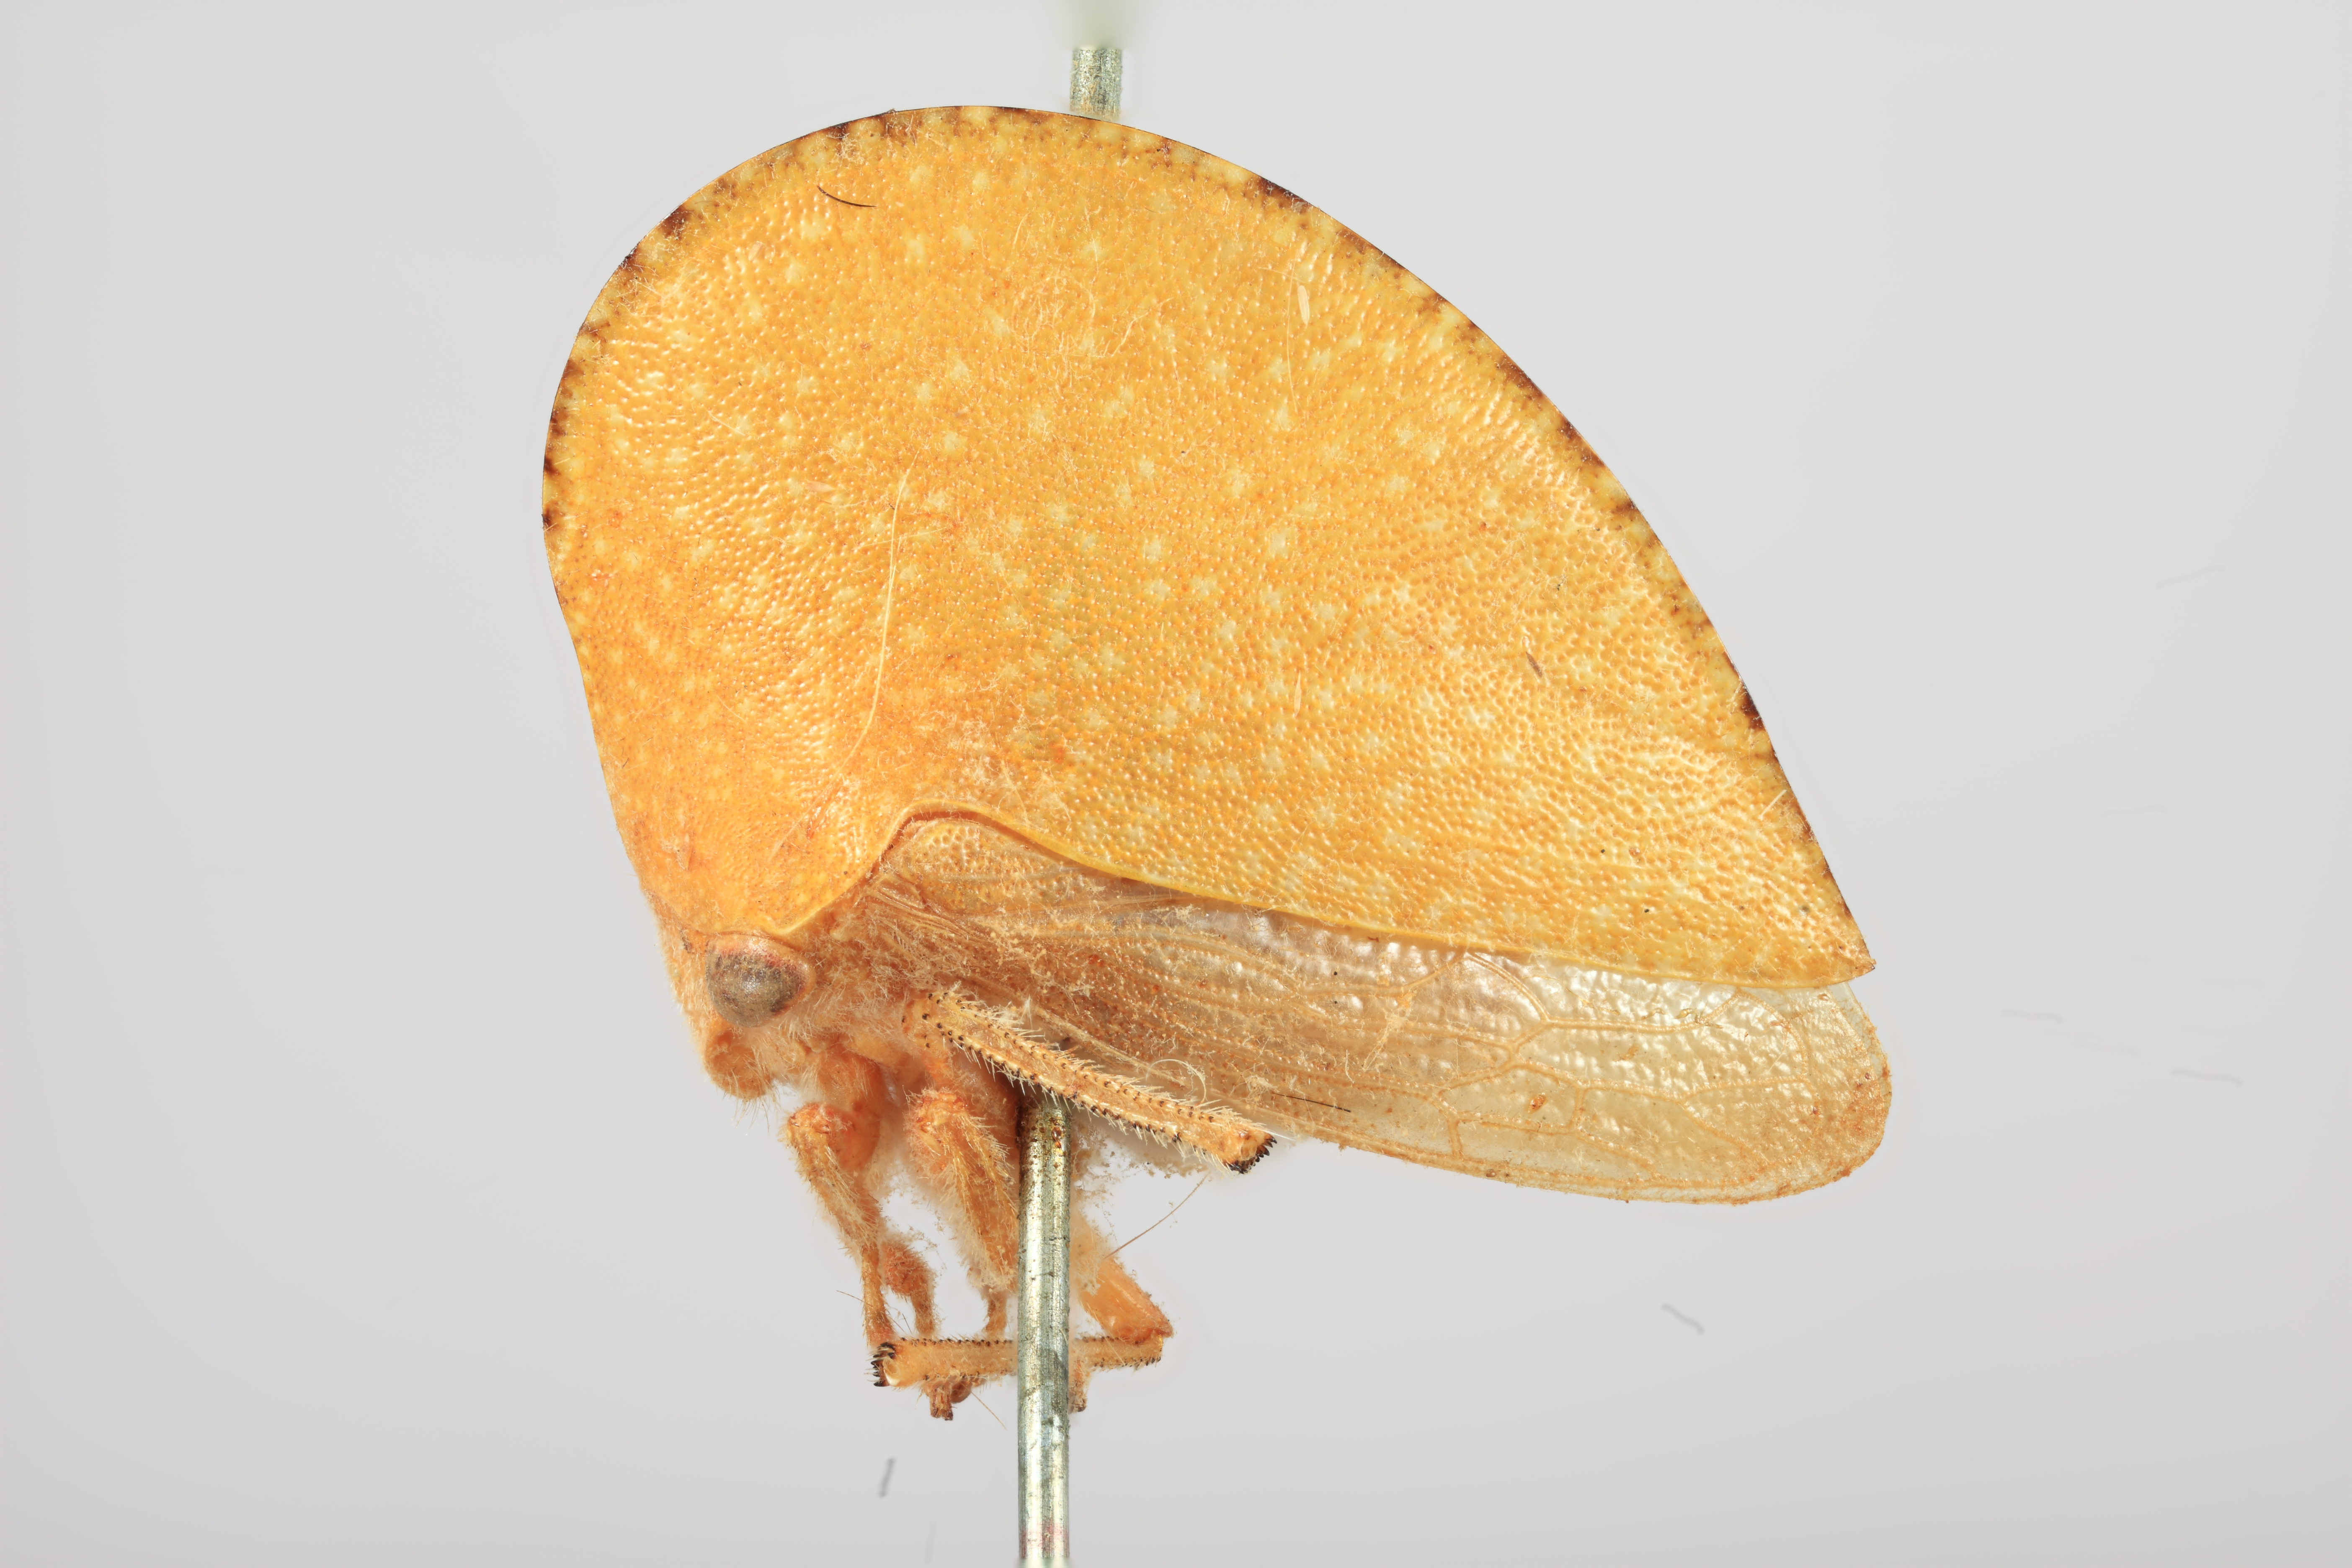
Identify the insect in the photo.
Smilia auriculata
